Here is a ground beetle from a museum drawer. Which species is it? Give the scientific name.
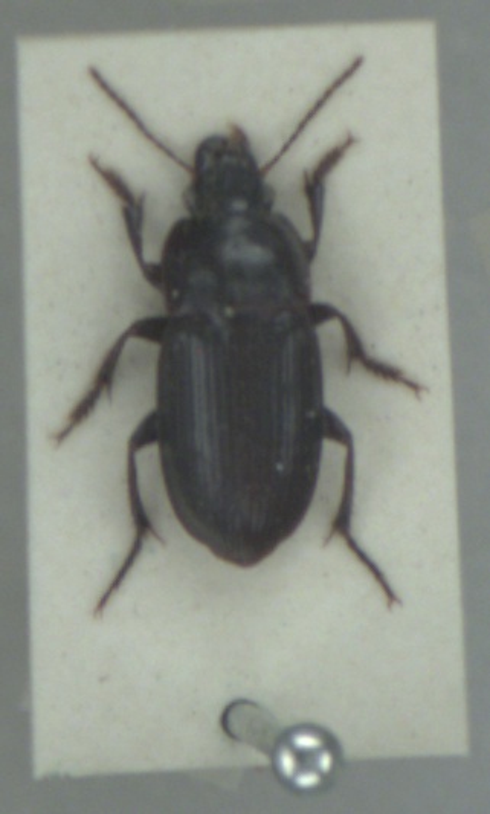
Harpalus anxius
